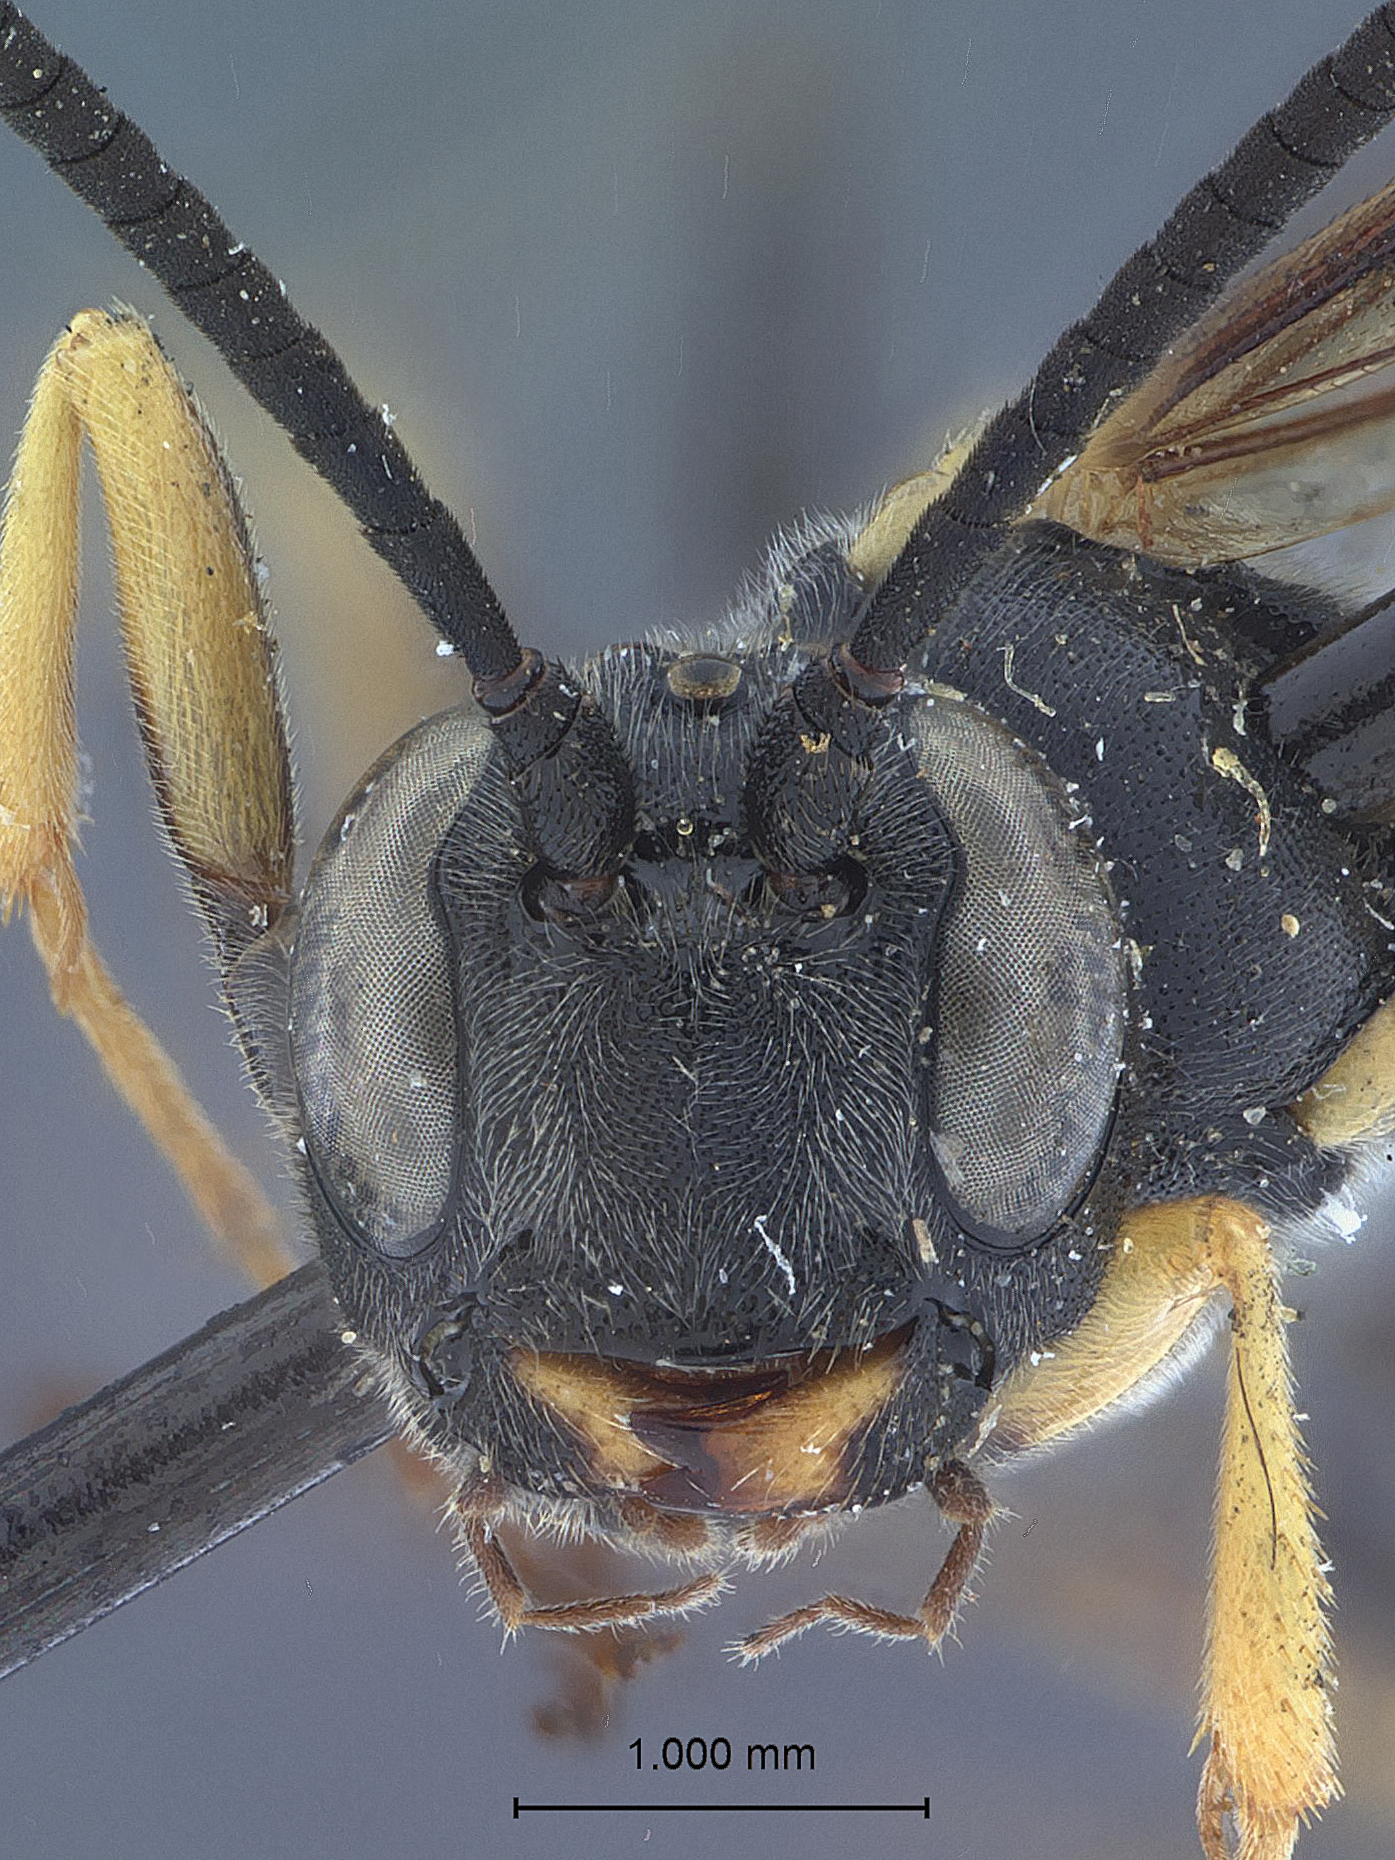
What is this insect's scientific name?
Campoplegidea tumida
